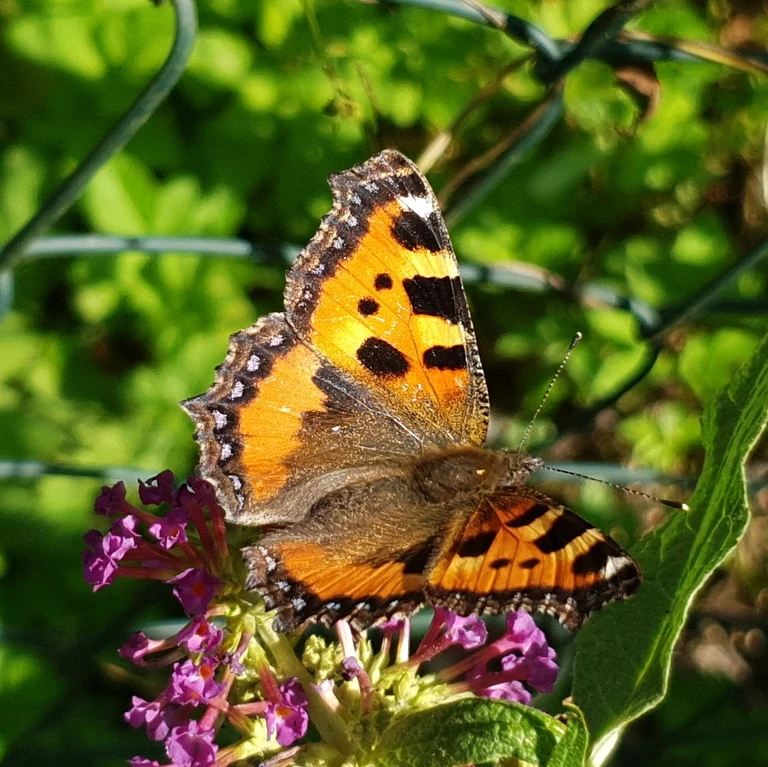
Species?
Aglais urticae
